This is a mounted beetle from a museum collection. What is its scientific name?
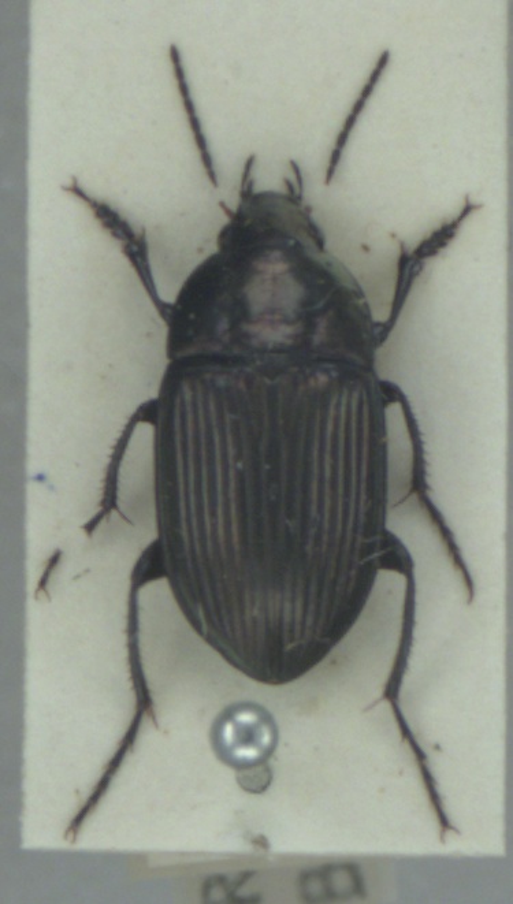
Amara eurynota
